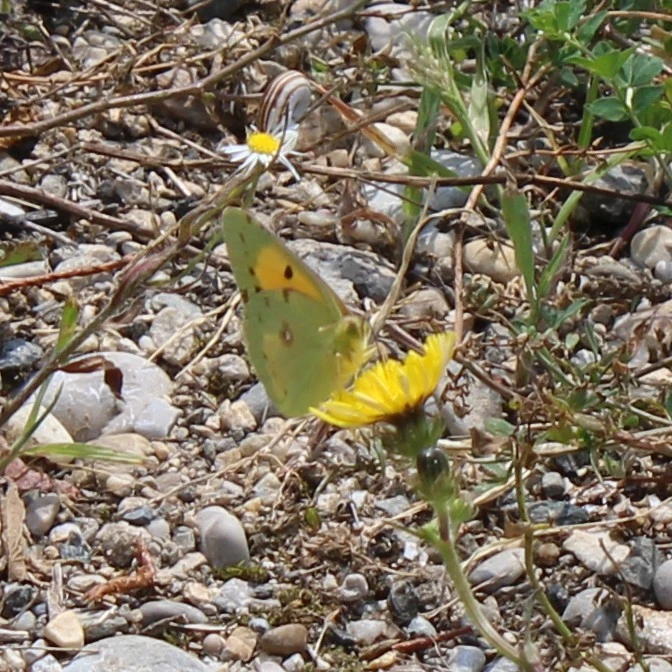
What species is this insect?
Colias croceus
